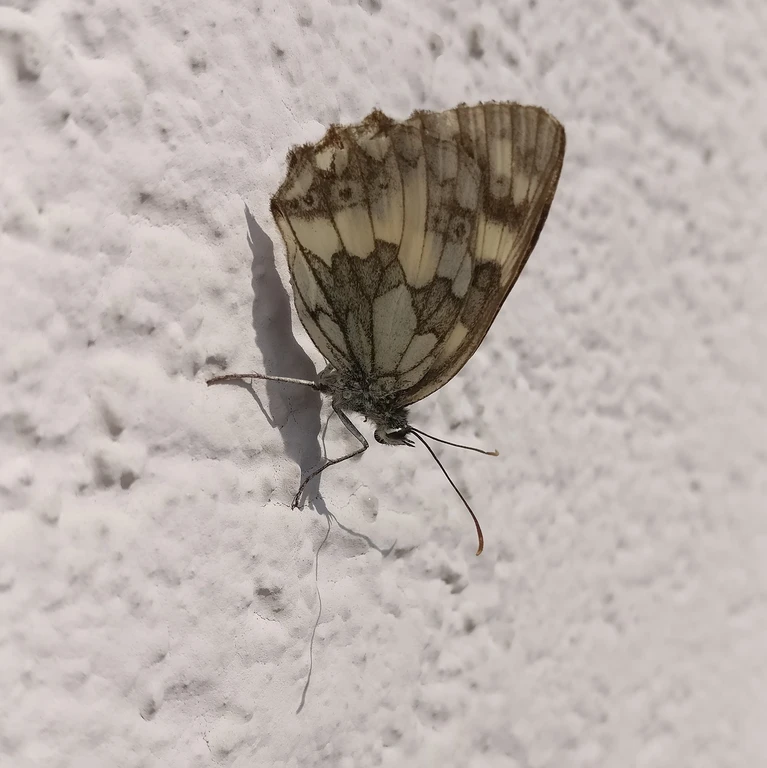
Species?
Melanargia galathea
